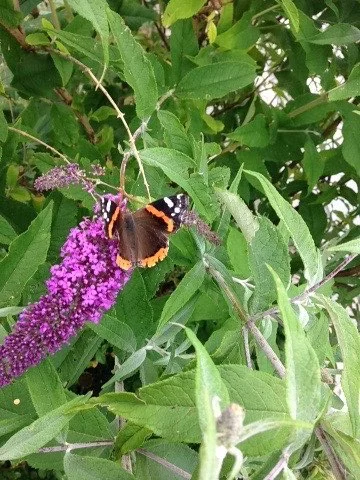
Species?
Vanessa atalanta
